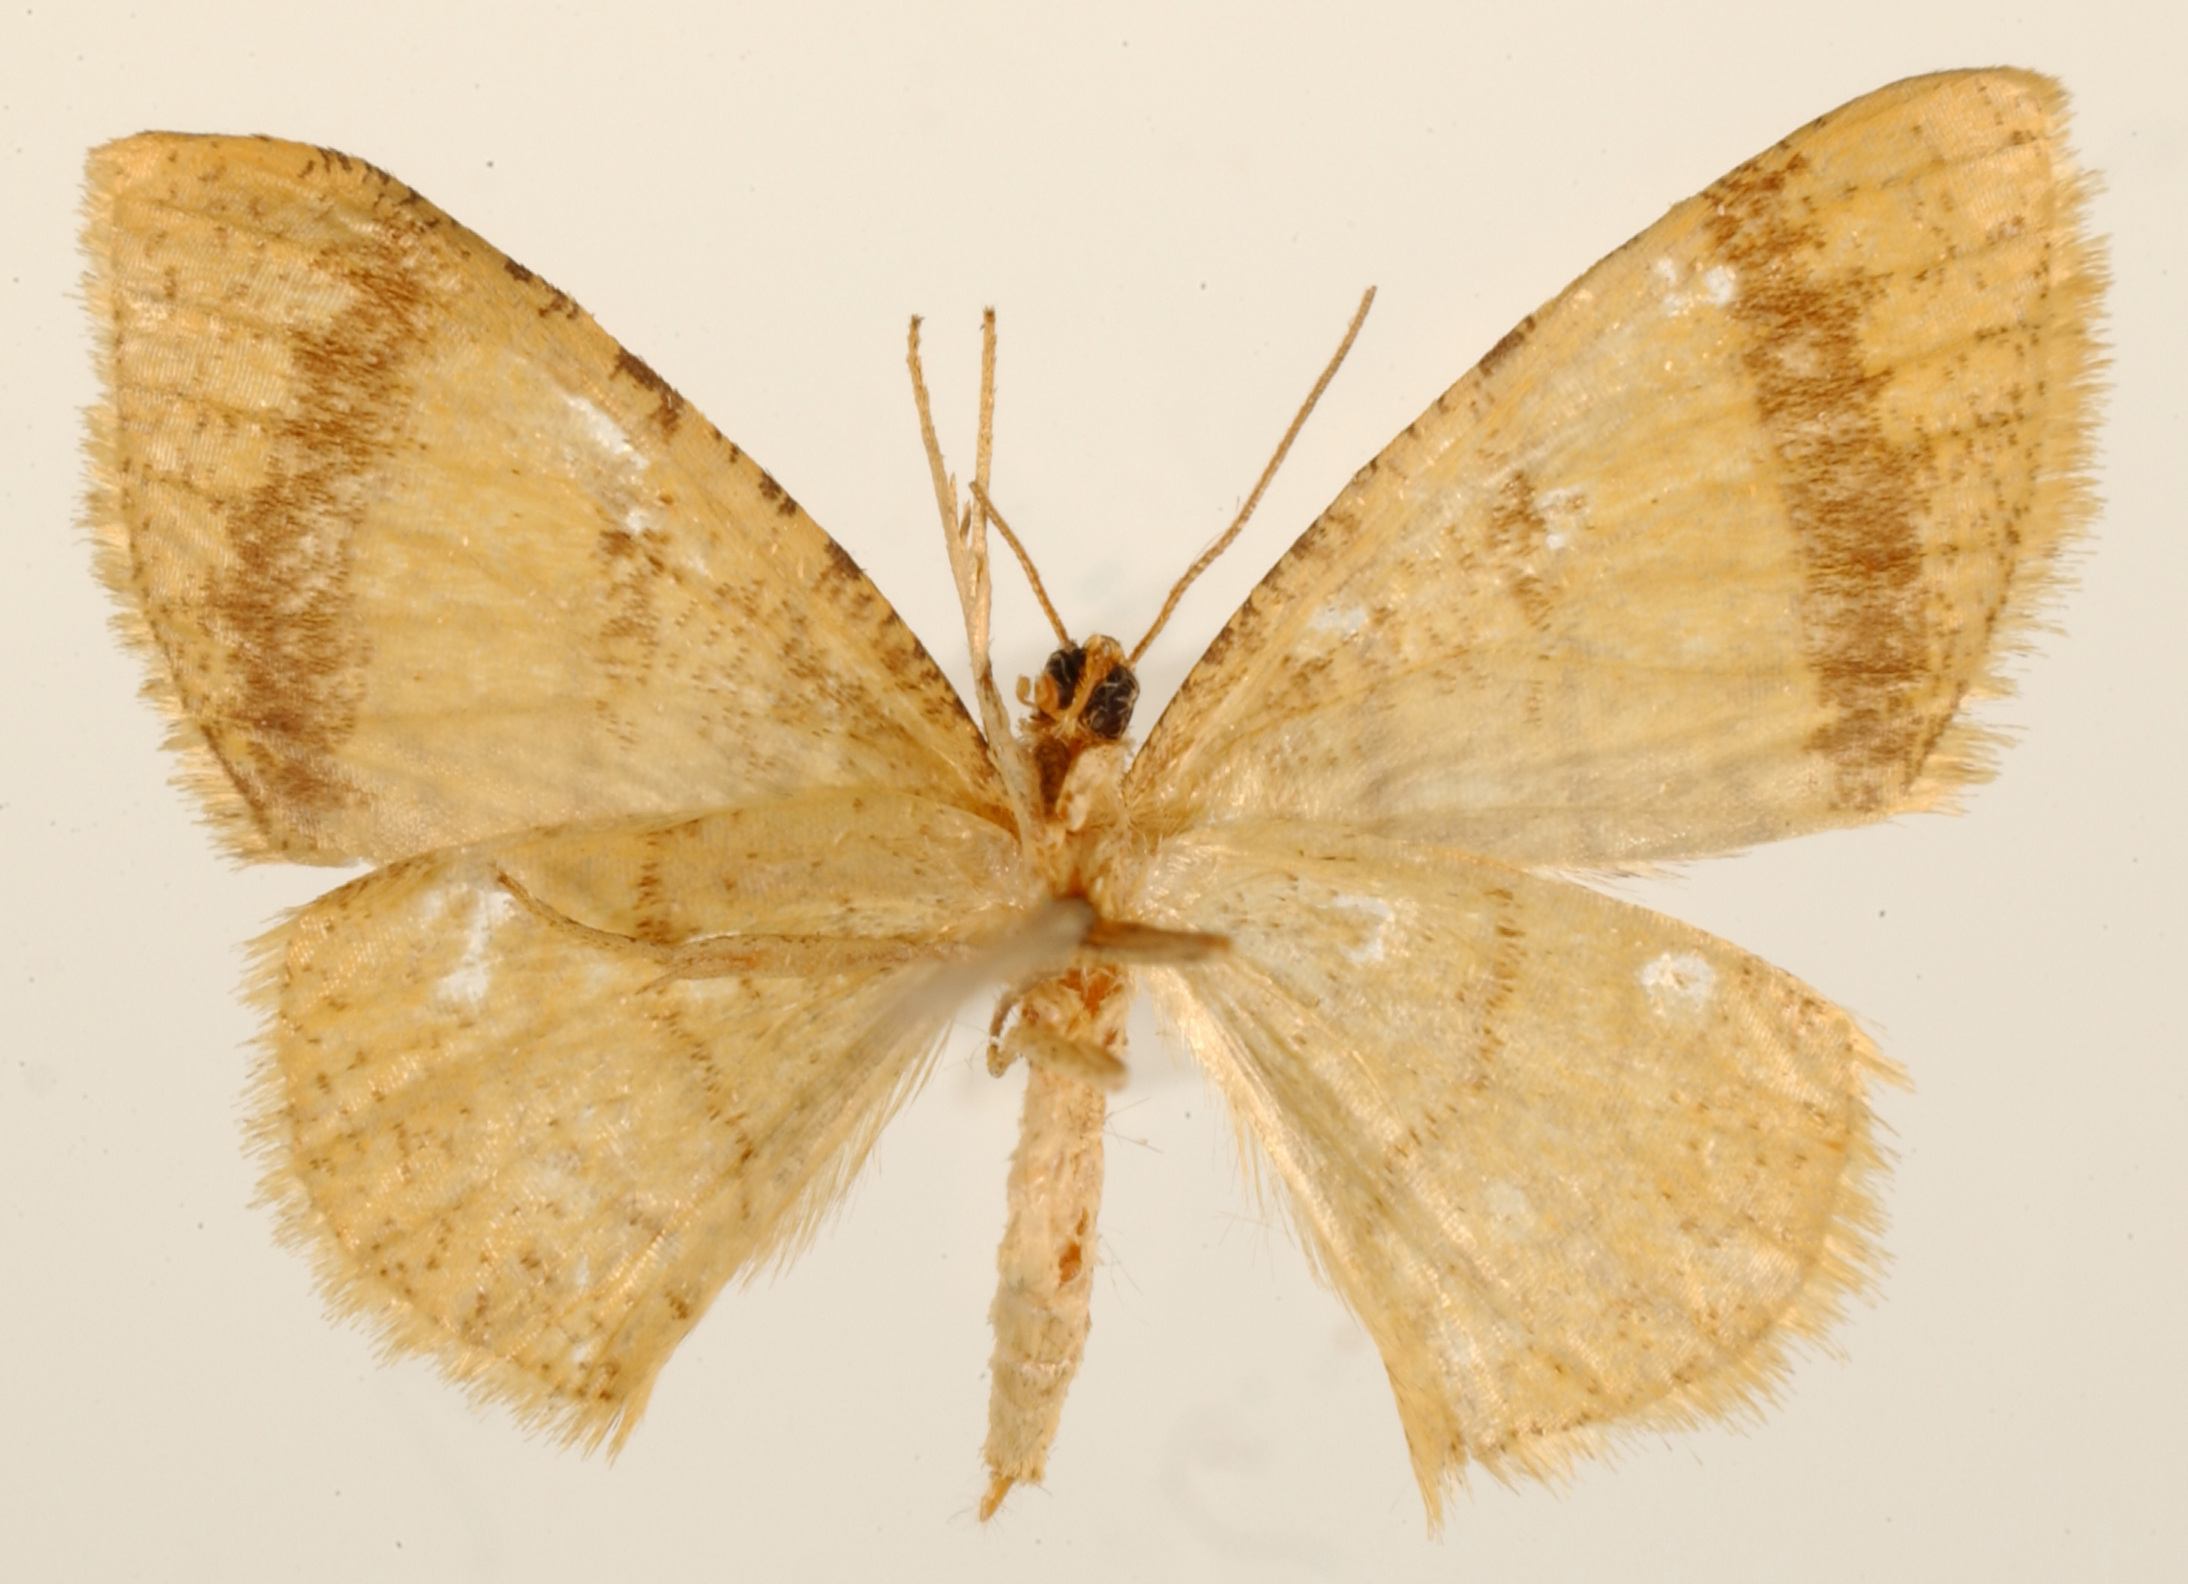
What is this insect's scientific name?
Narragodes ochreata
